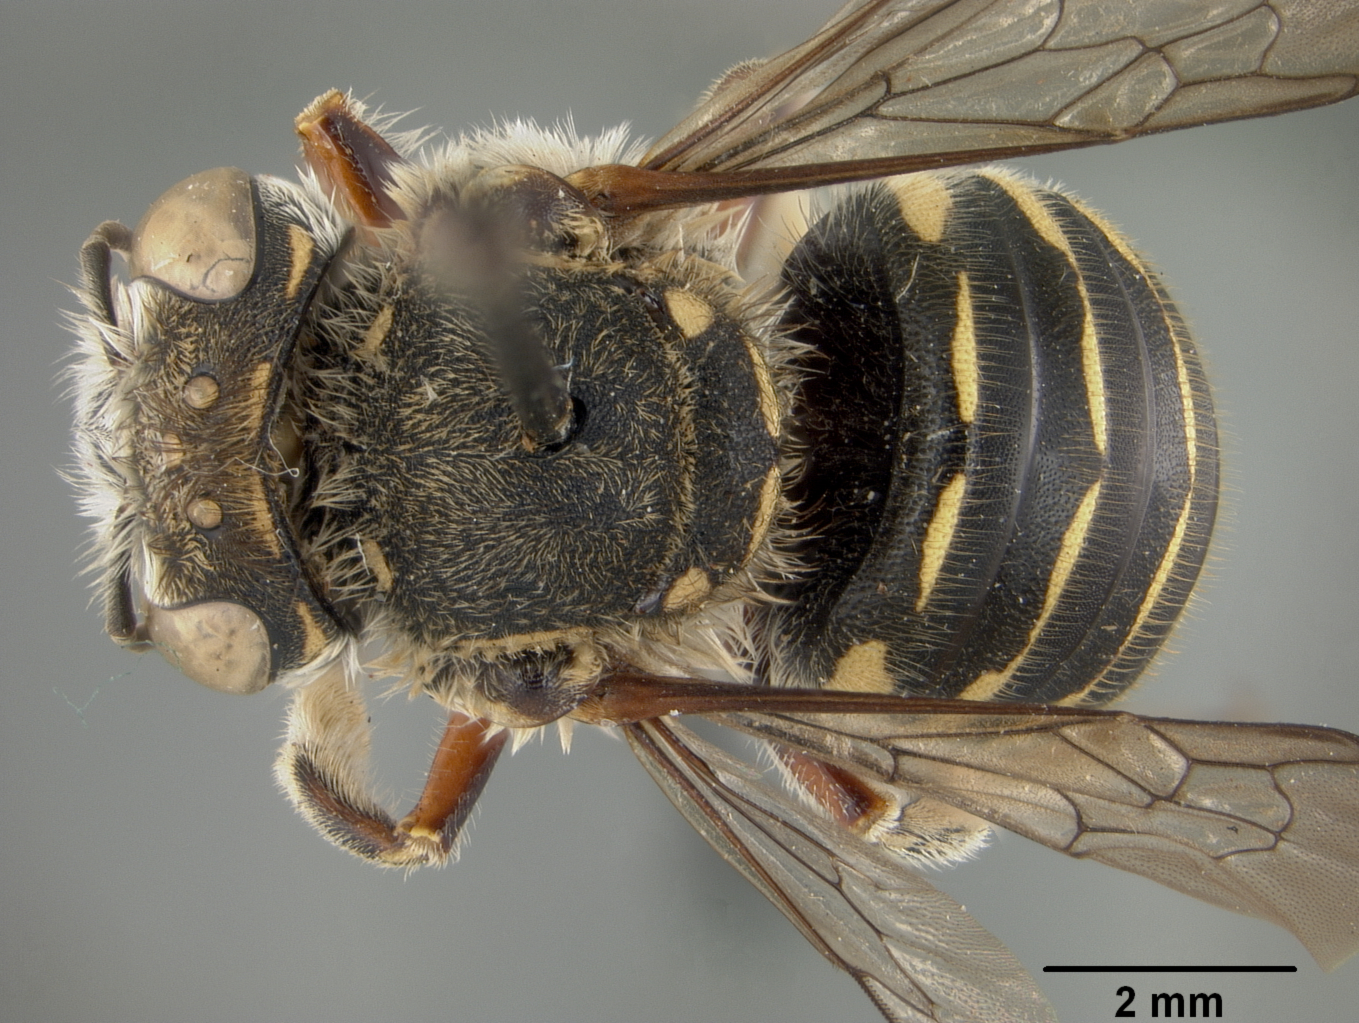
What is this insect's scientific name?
Anthidium variegatipes
